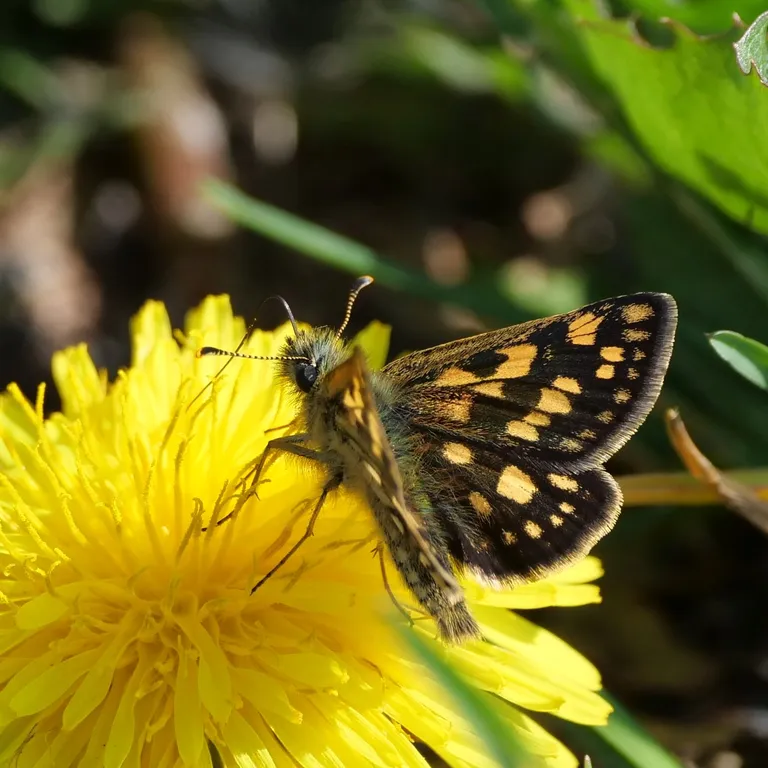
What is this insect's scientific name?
Carterocephalus palaemon
